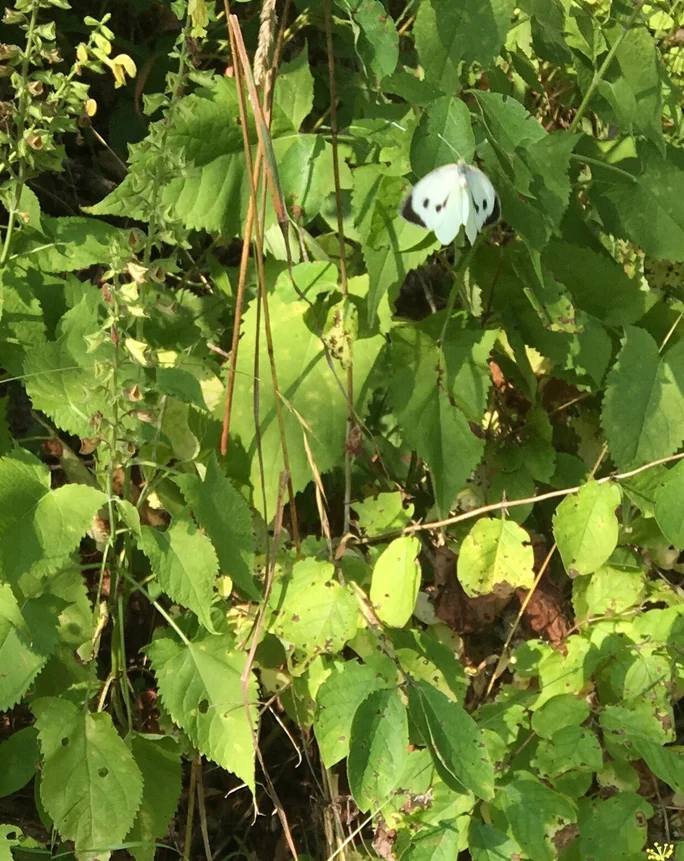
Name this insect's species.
Pieris brassicae
